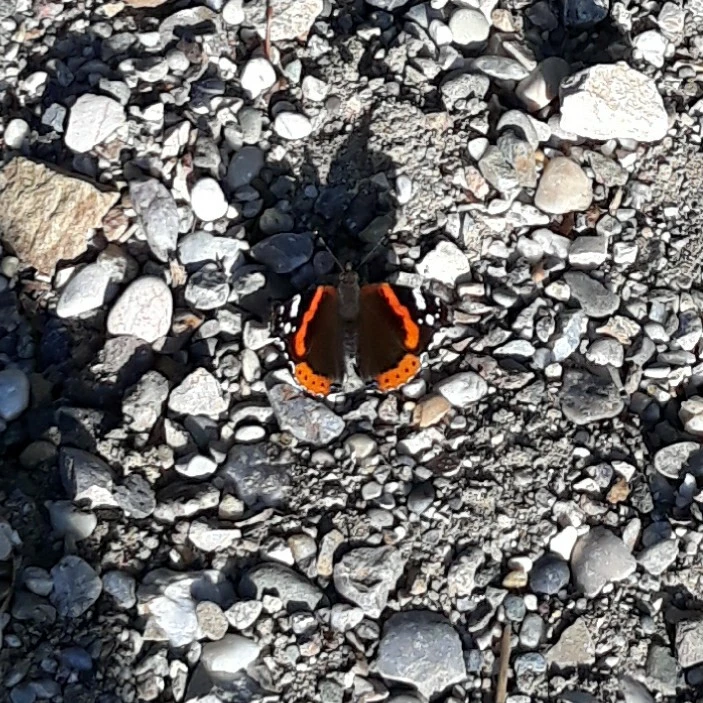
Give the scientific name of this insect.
Vanessa atalanta
